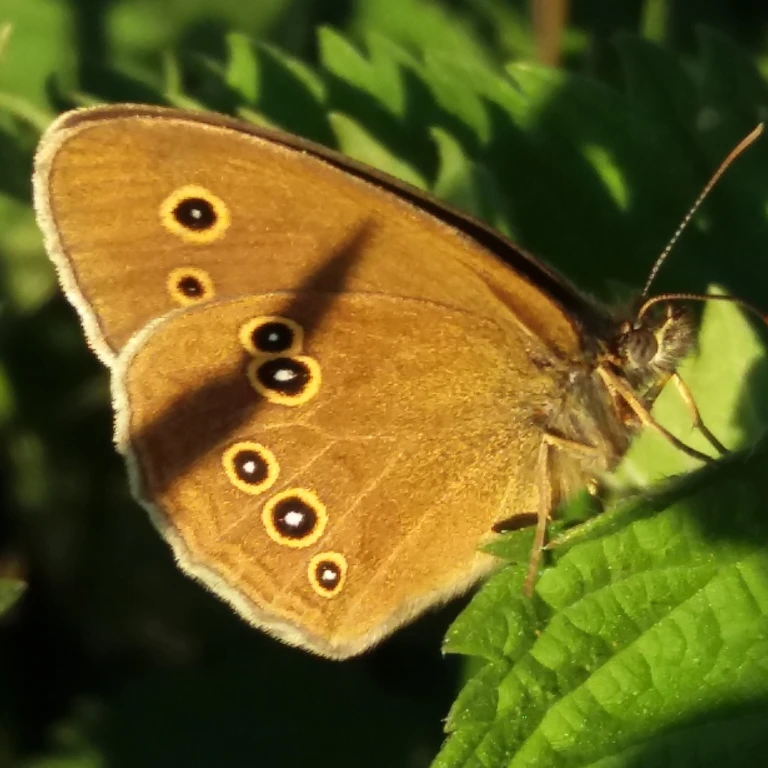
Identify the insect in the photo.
Aphantopus hyperantus
